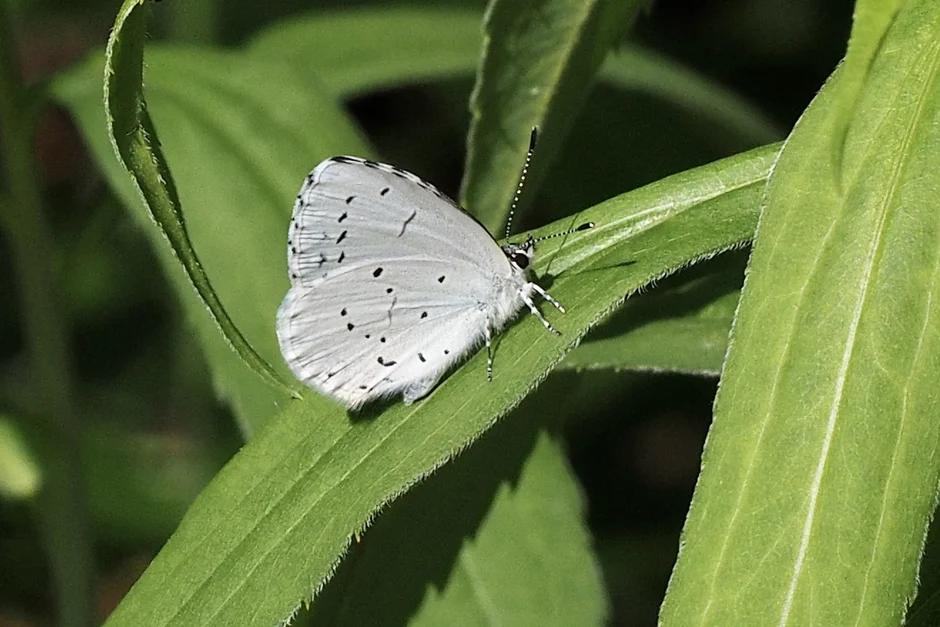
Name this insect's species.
Celastrina argiolus
